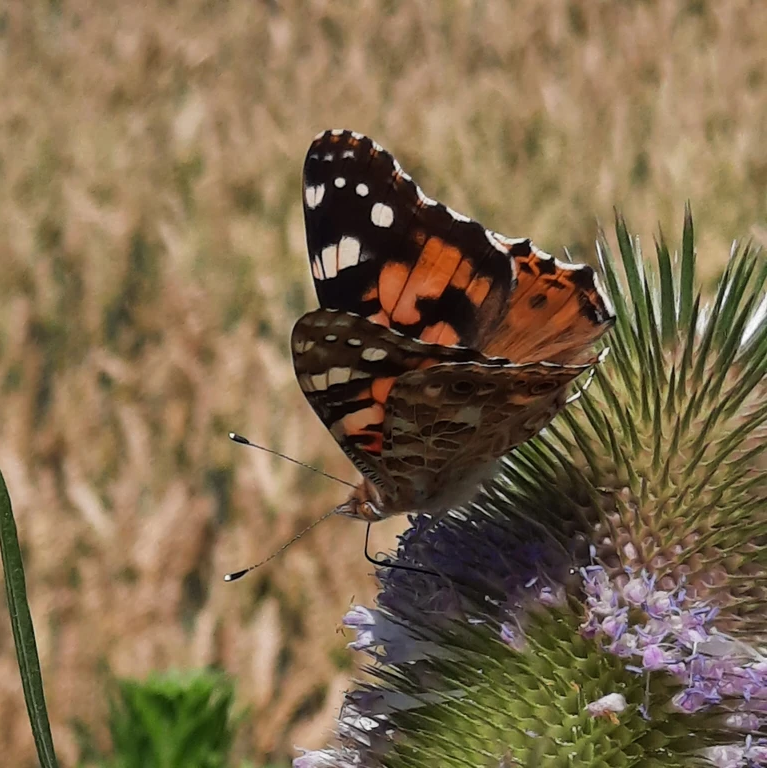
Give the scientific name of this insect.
Vanessa cardui
